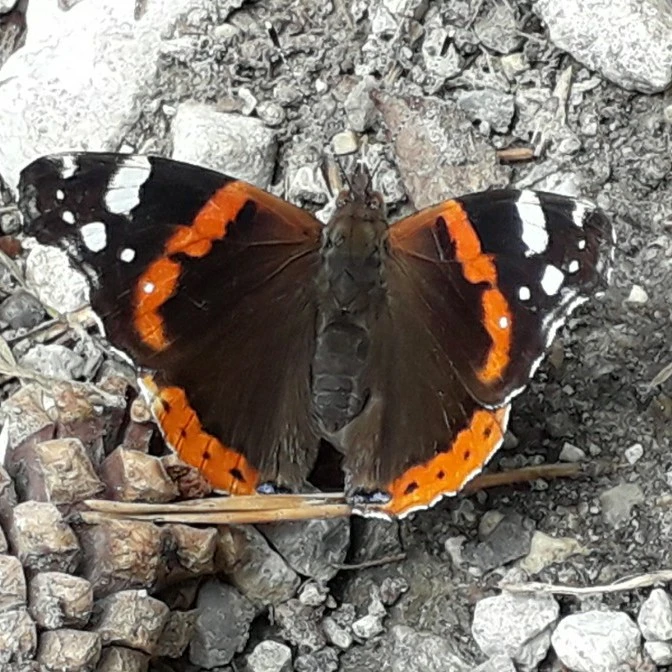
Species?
Vanessa atalanta
